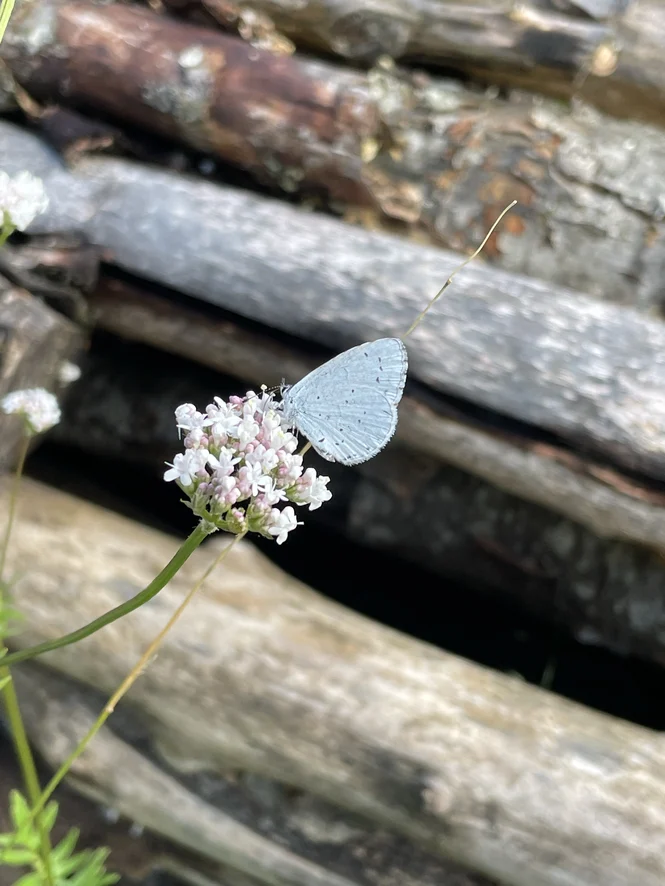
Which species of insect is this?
Celastrina argiolus
